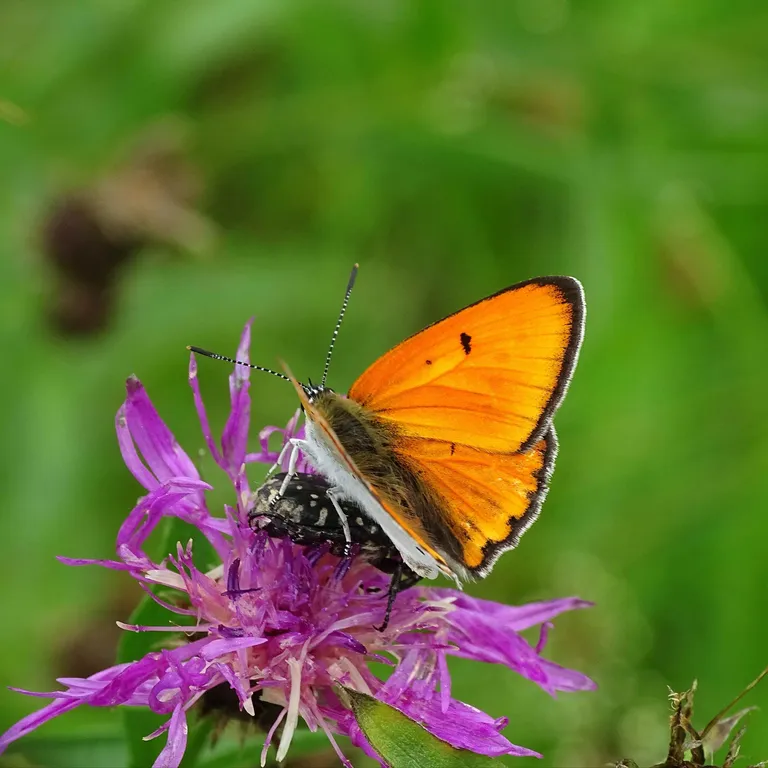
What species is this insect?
Lycaena dispar
